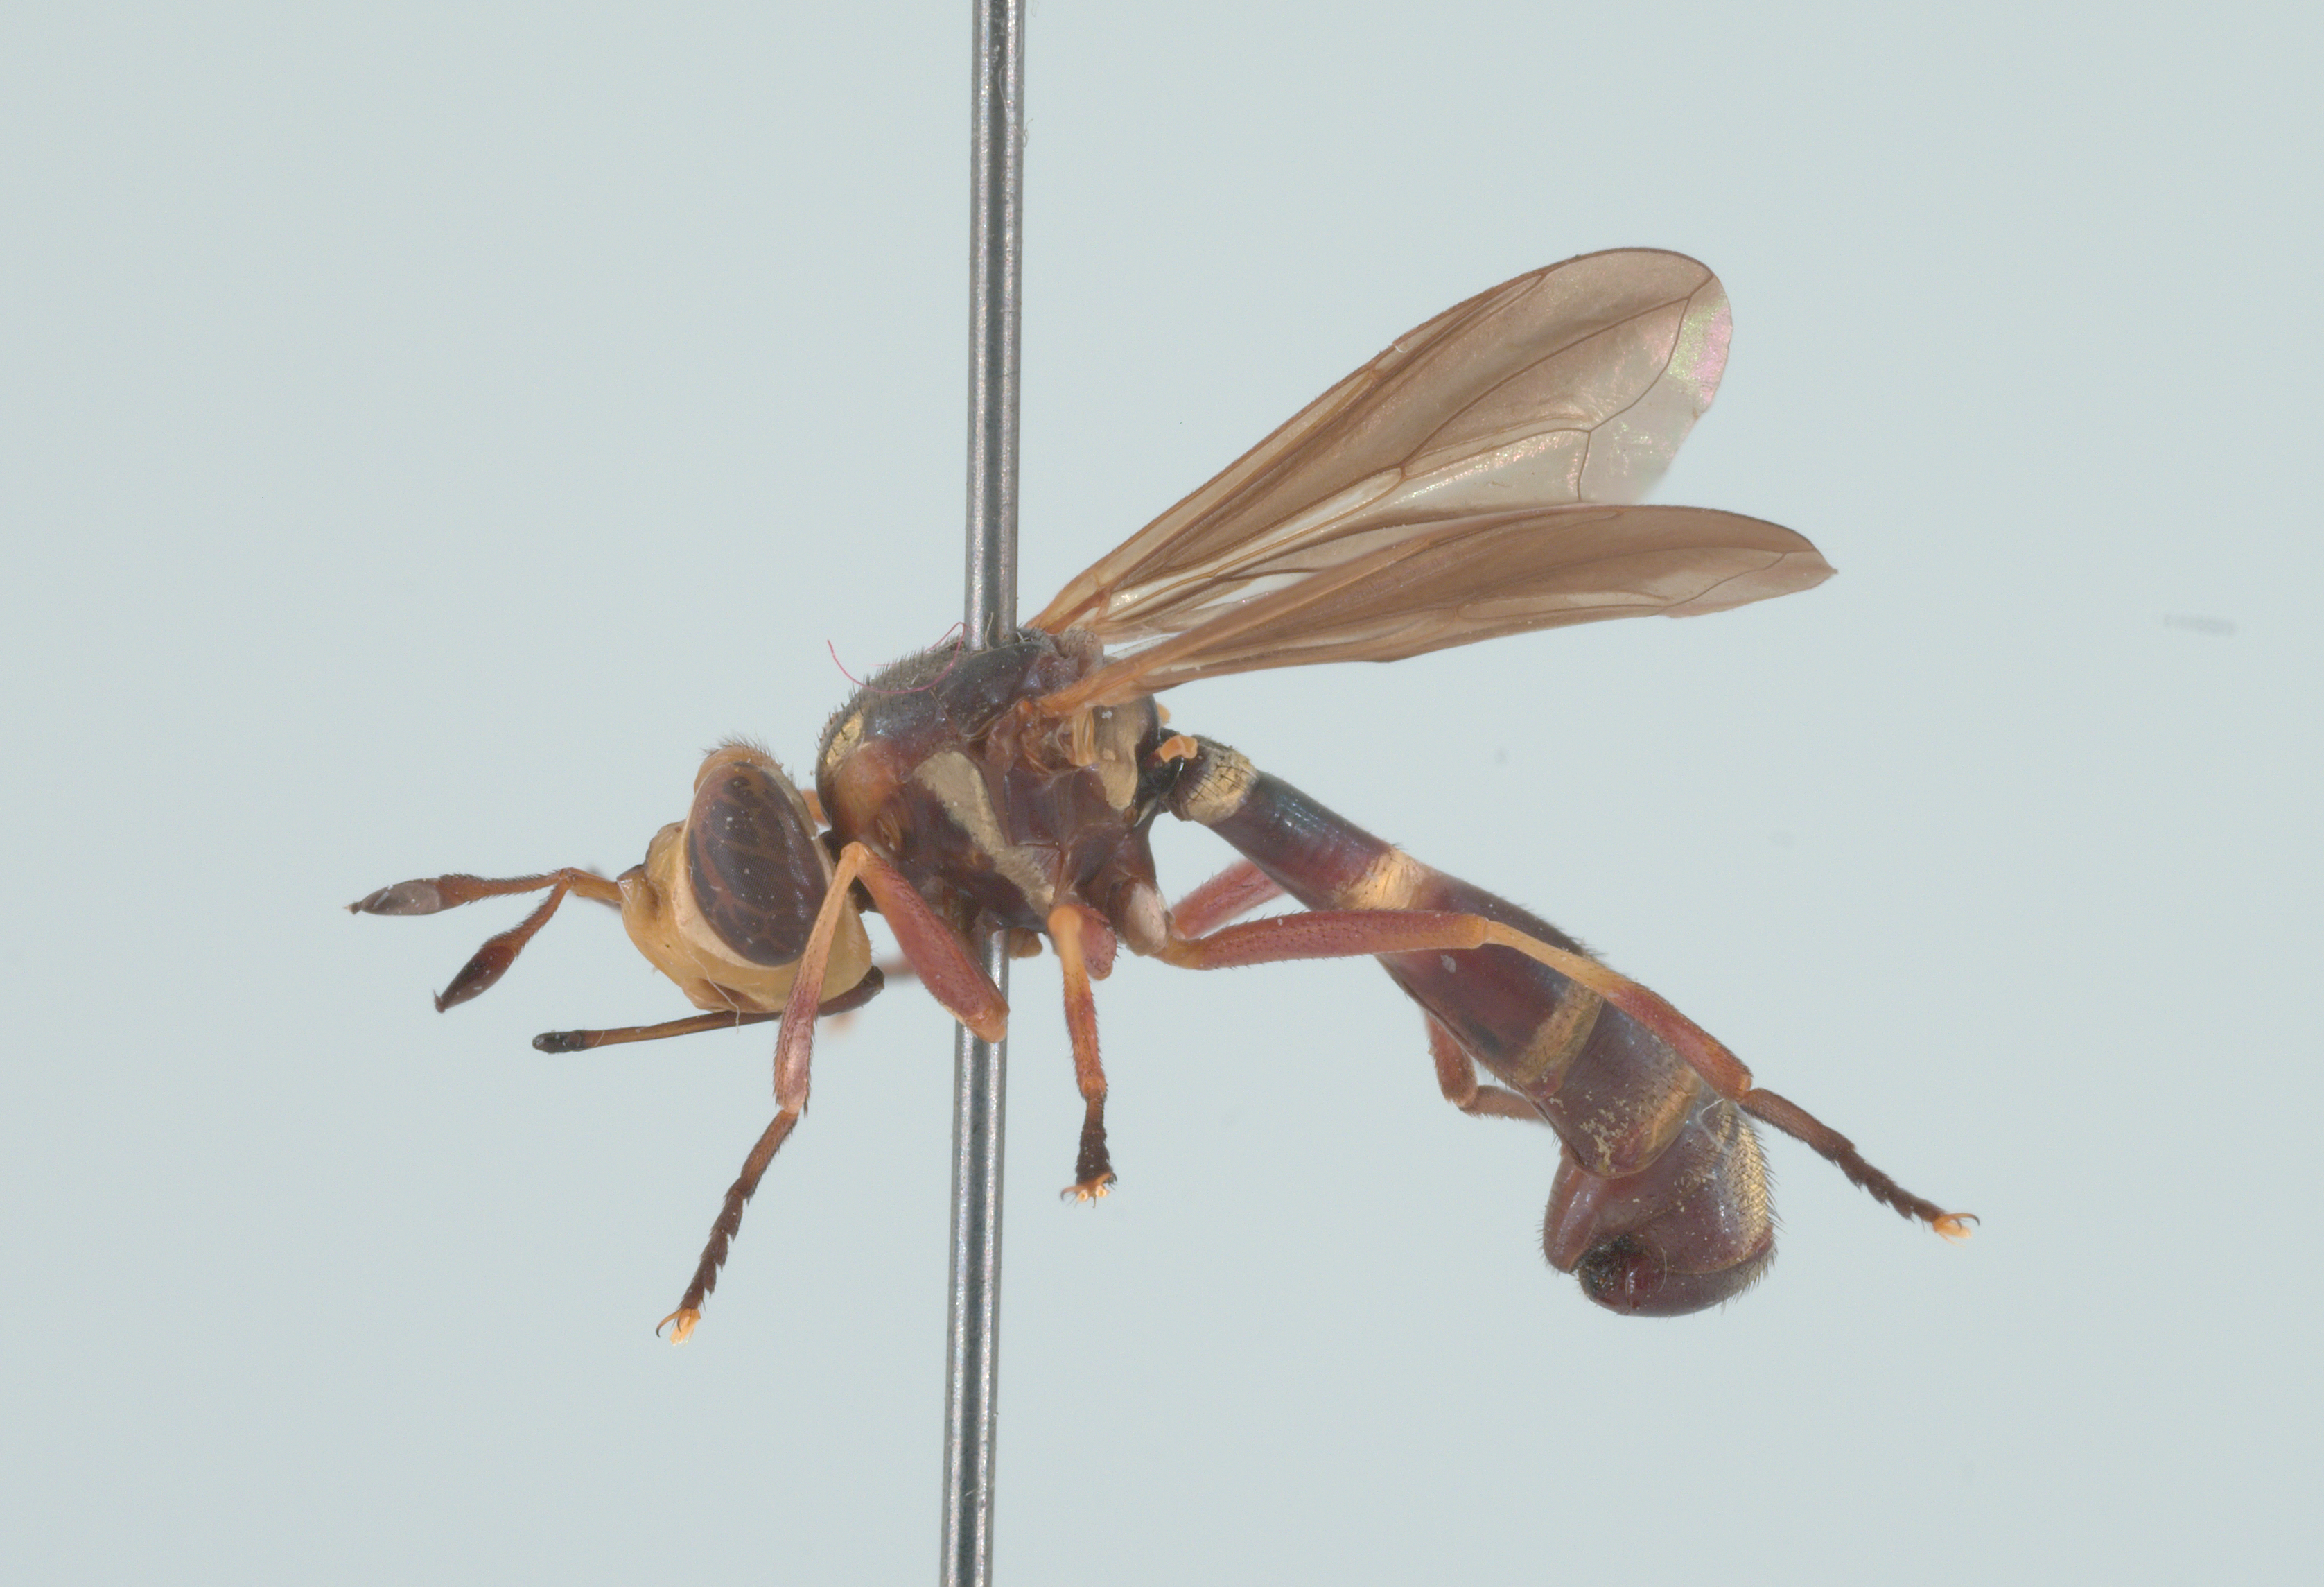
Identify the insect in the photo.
Physoconops brachyrhynchus
